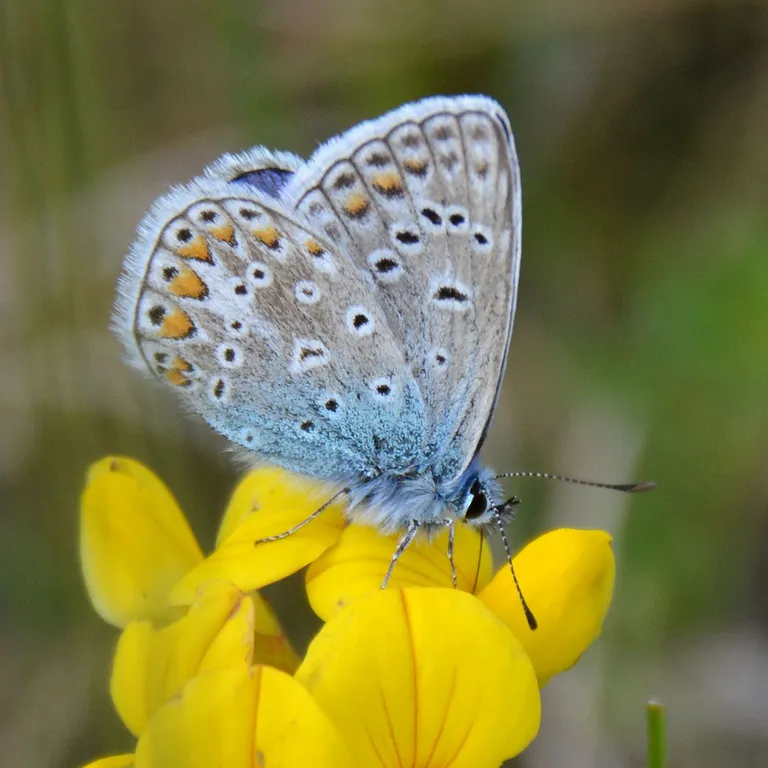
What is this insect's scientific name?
Polyommatus icarus
